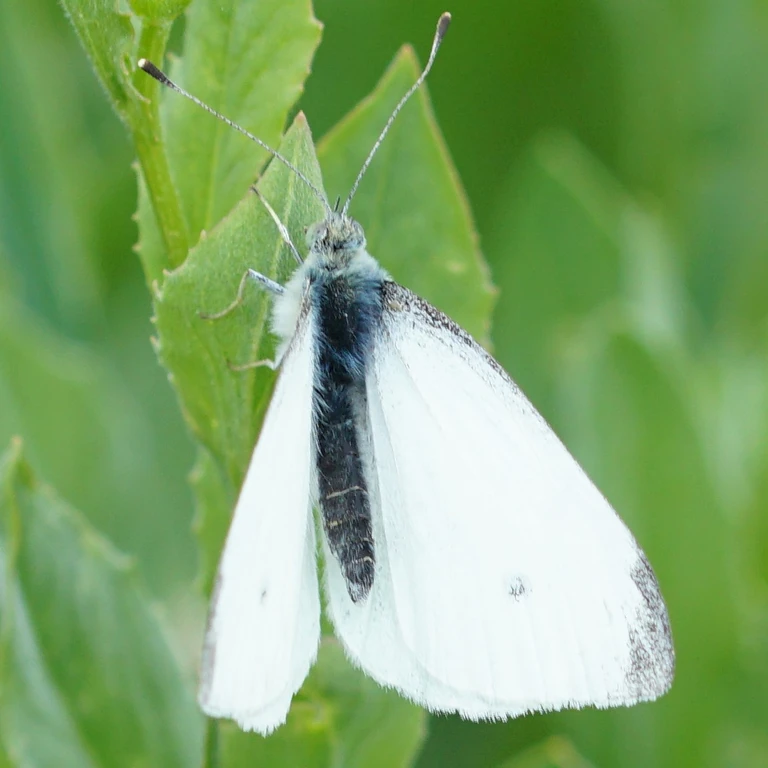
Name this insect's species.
Pieris rapae
